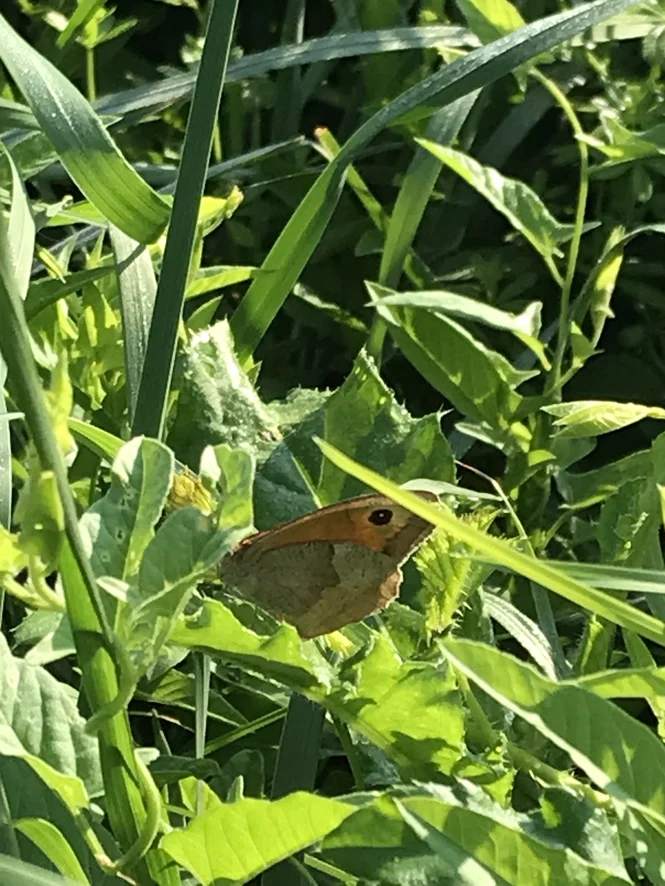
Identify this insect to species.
Maniola jurtina
